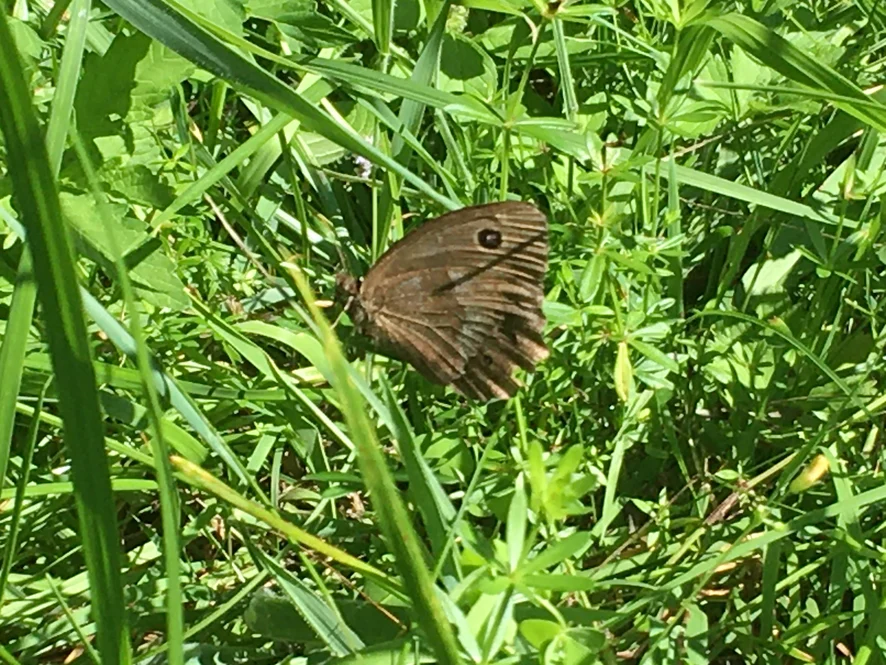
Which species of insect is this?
Minois dryas
